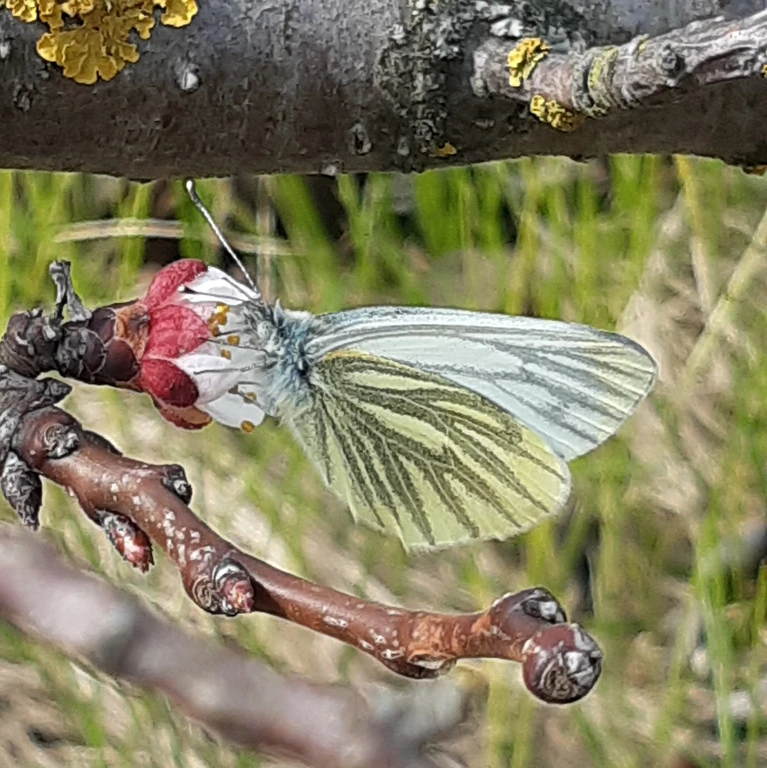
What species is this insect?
Pieris napi
